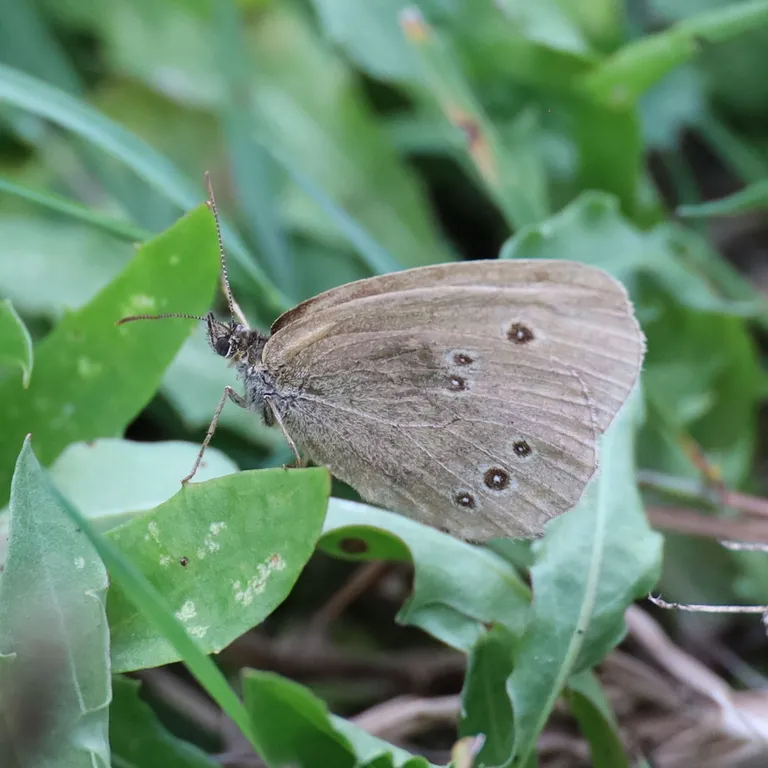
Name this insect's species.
Aphantopus hyperantus
